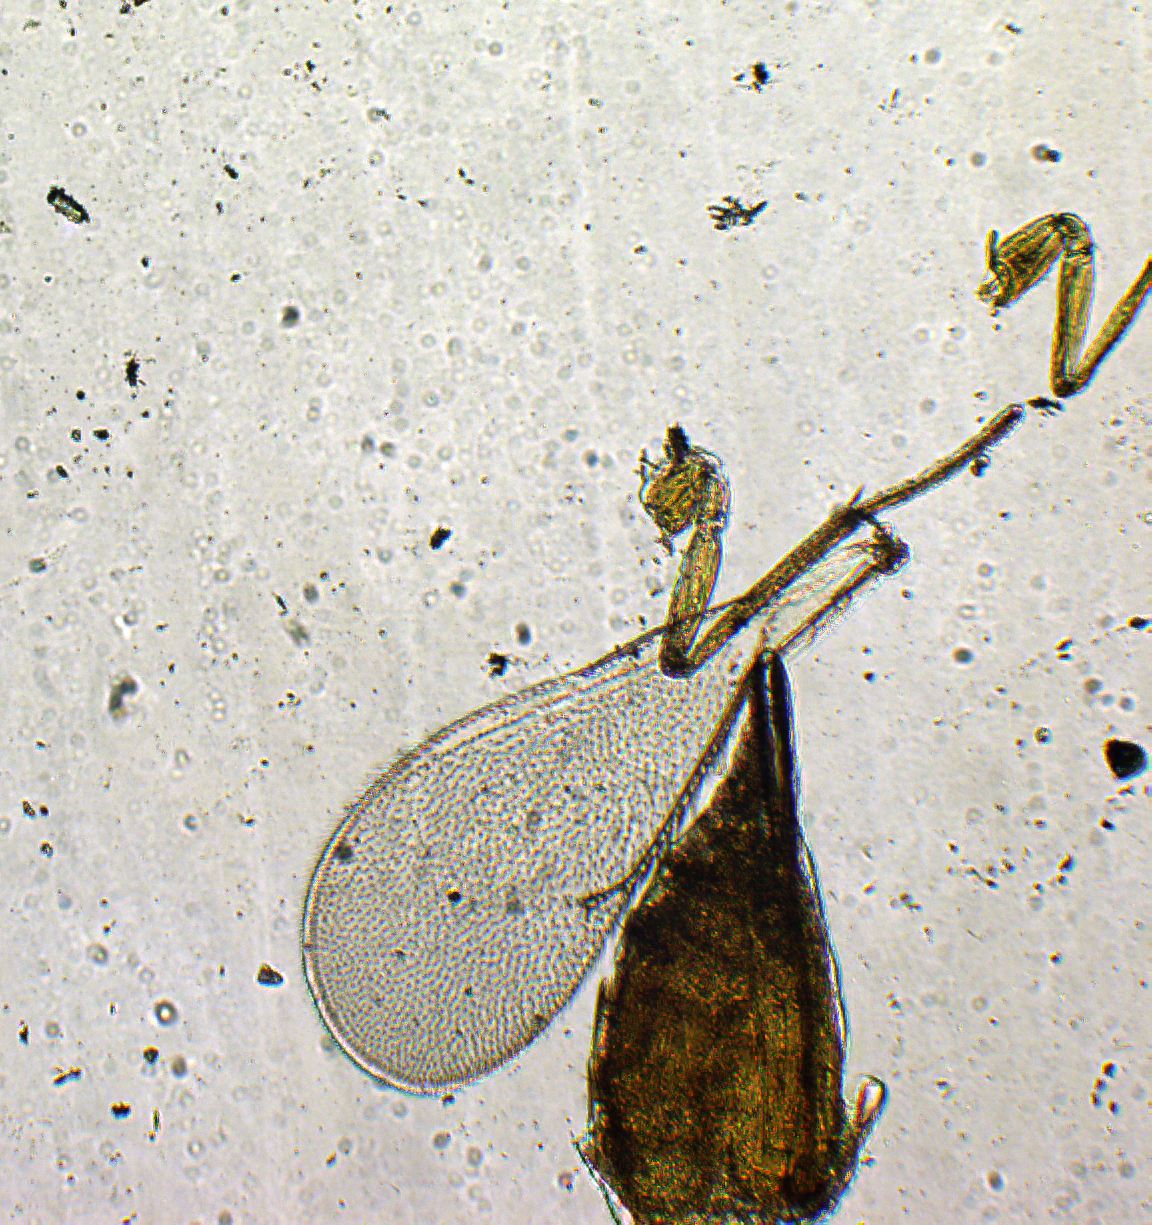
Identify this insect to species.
Tetrastichus tritrichia
